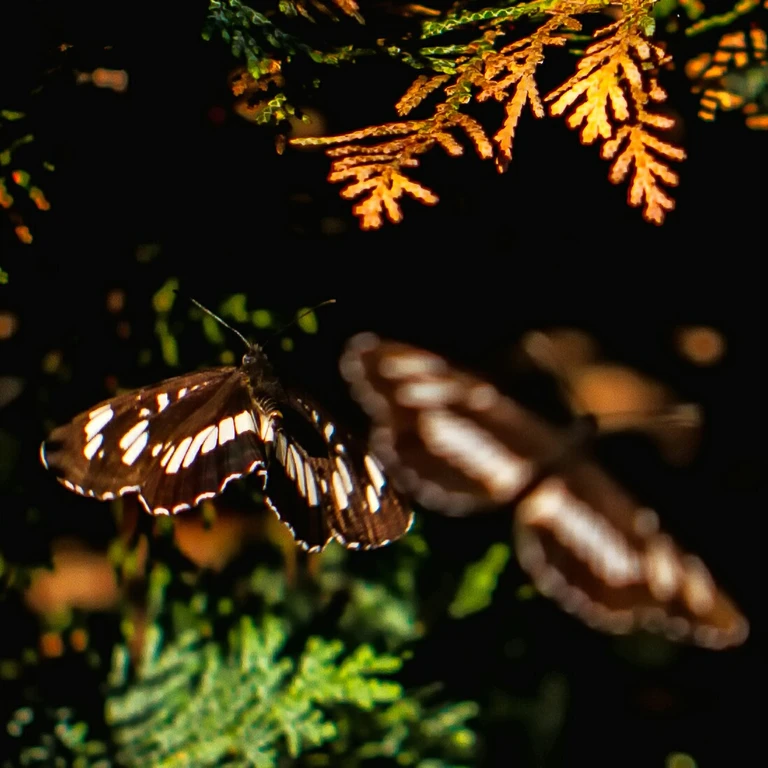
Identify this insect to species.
Neptis rivularis
